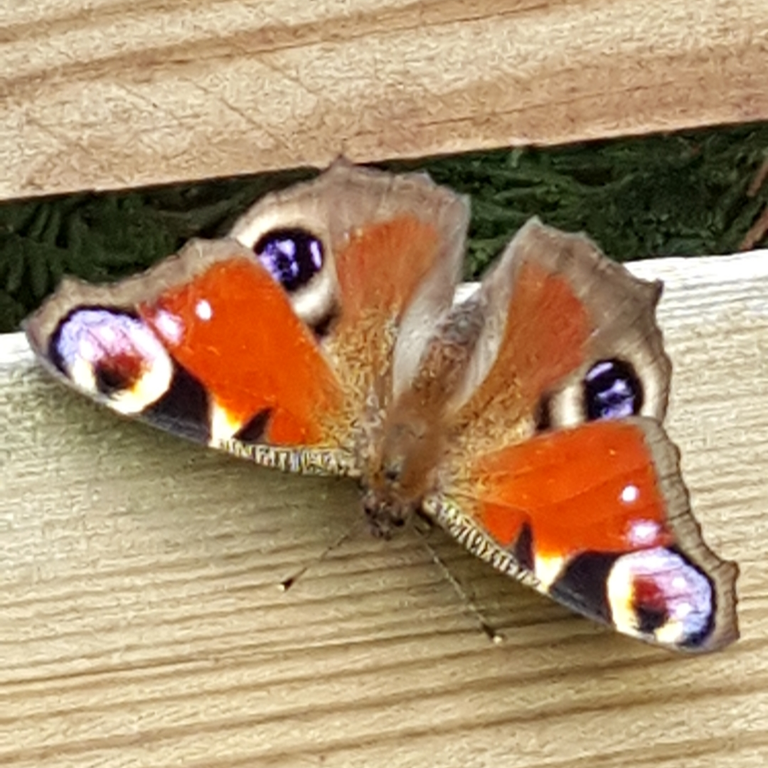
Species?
Aglais io
